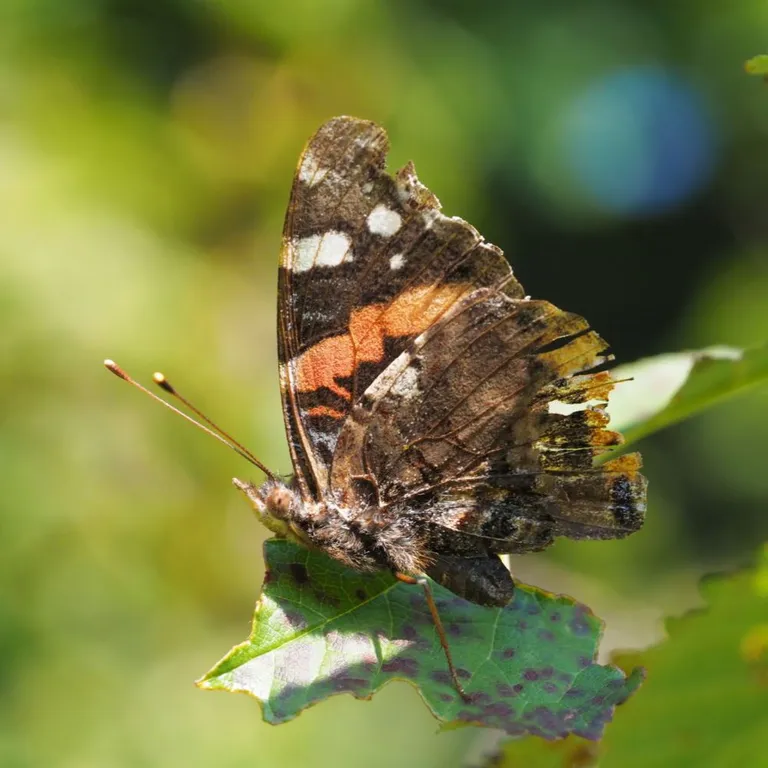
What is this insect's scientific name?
Vanessa atalanta
